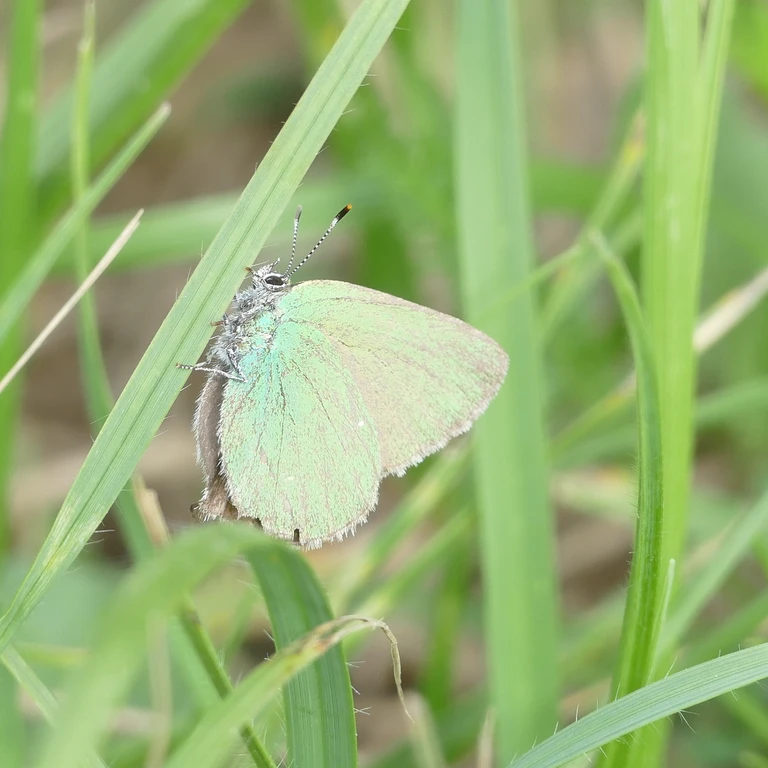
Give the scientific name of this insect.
Callophrys rubi
